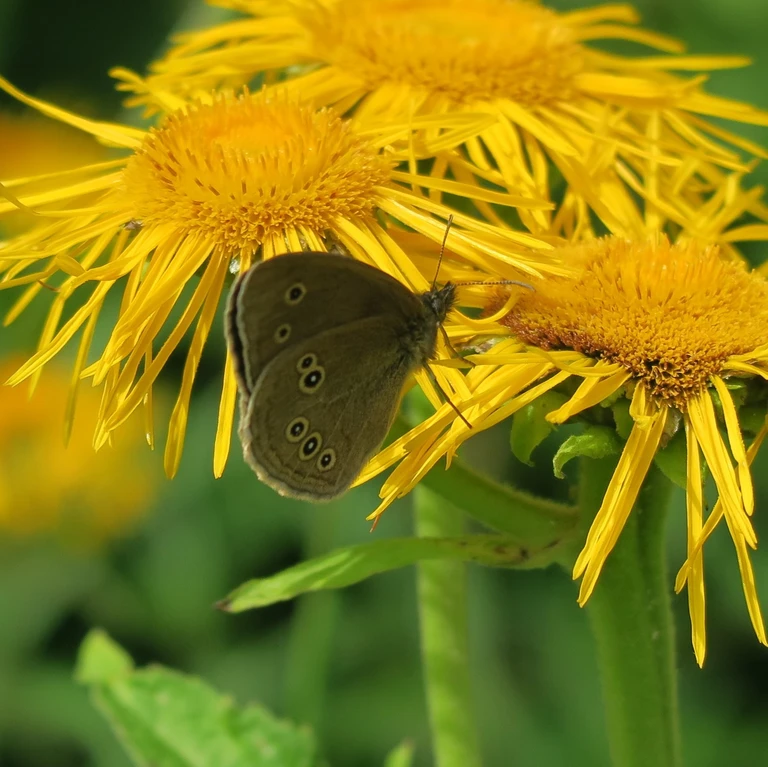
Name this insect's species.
Aphantopus hyperantus
